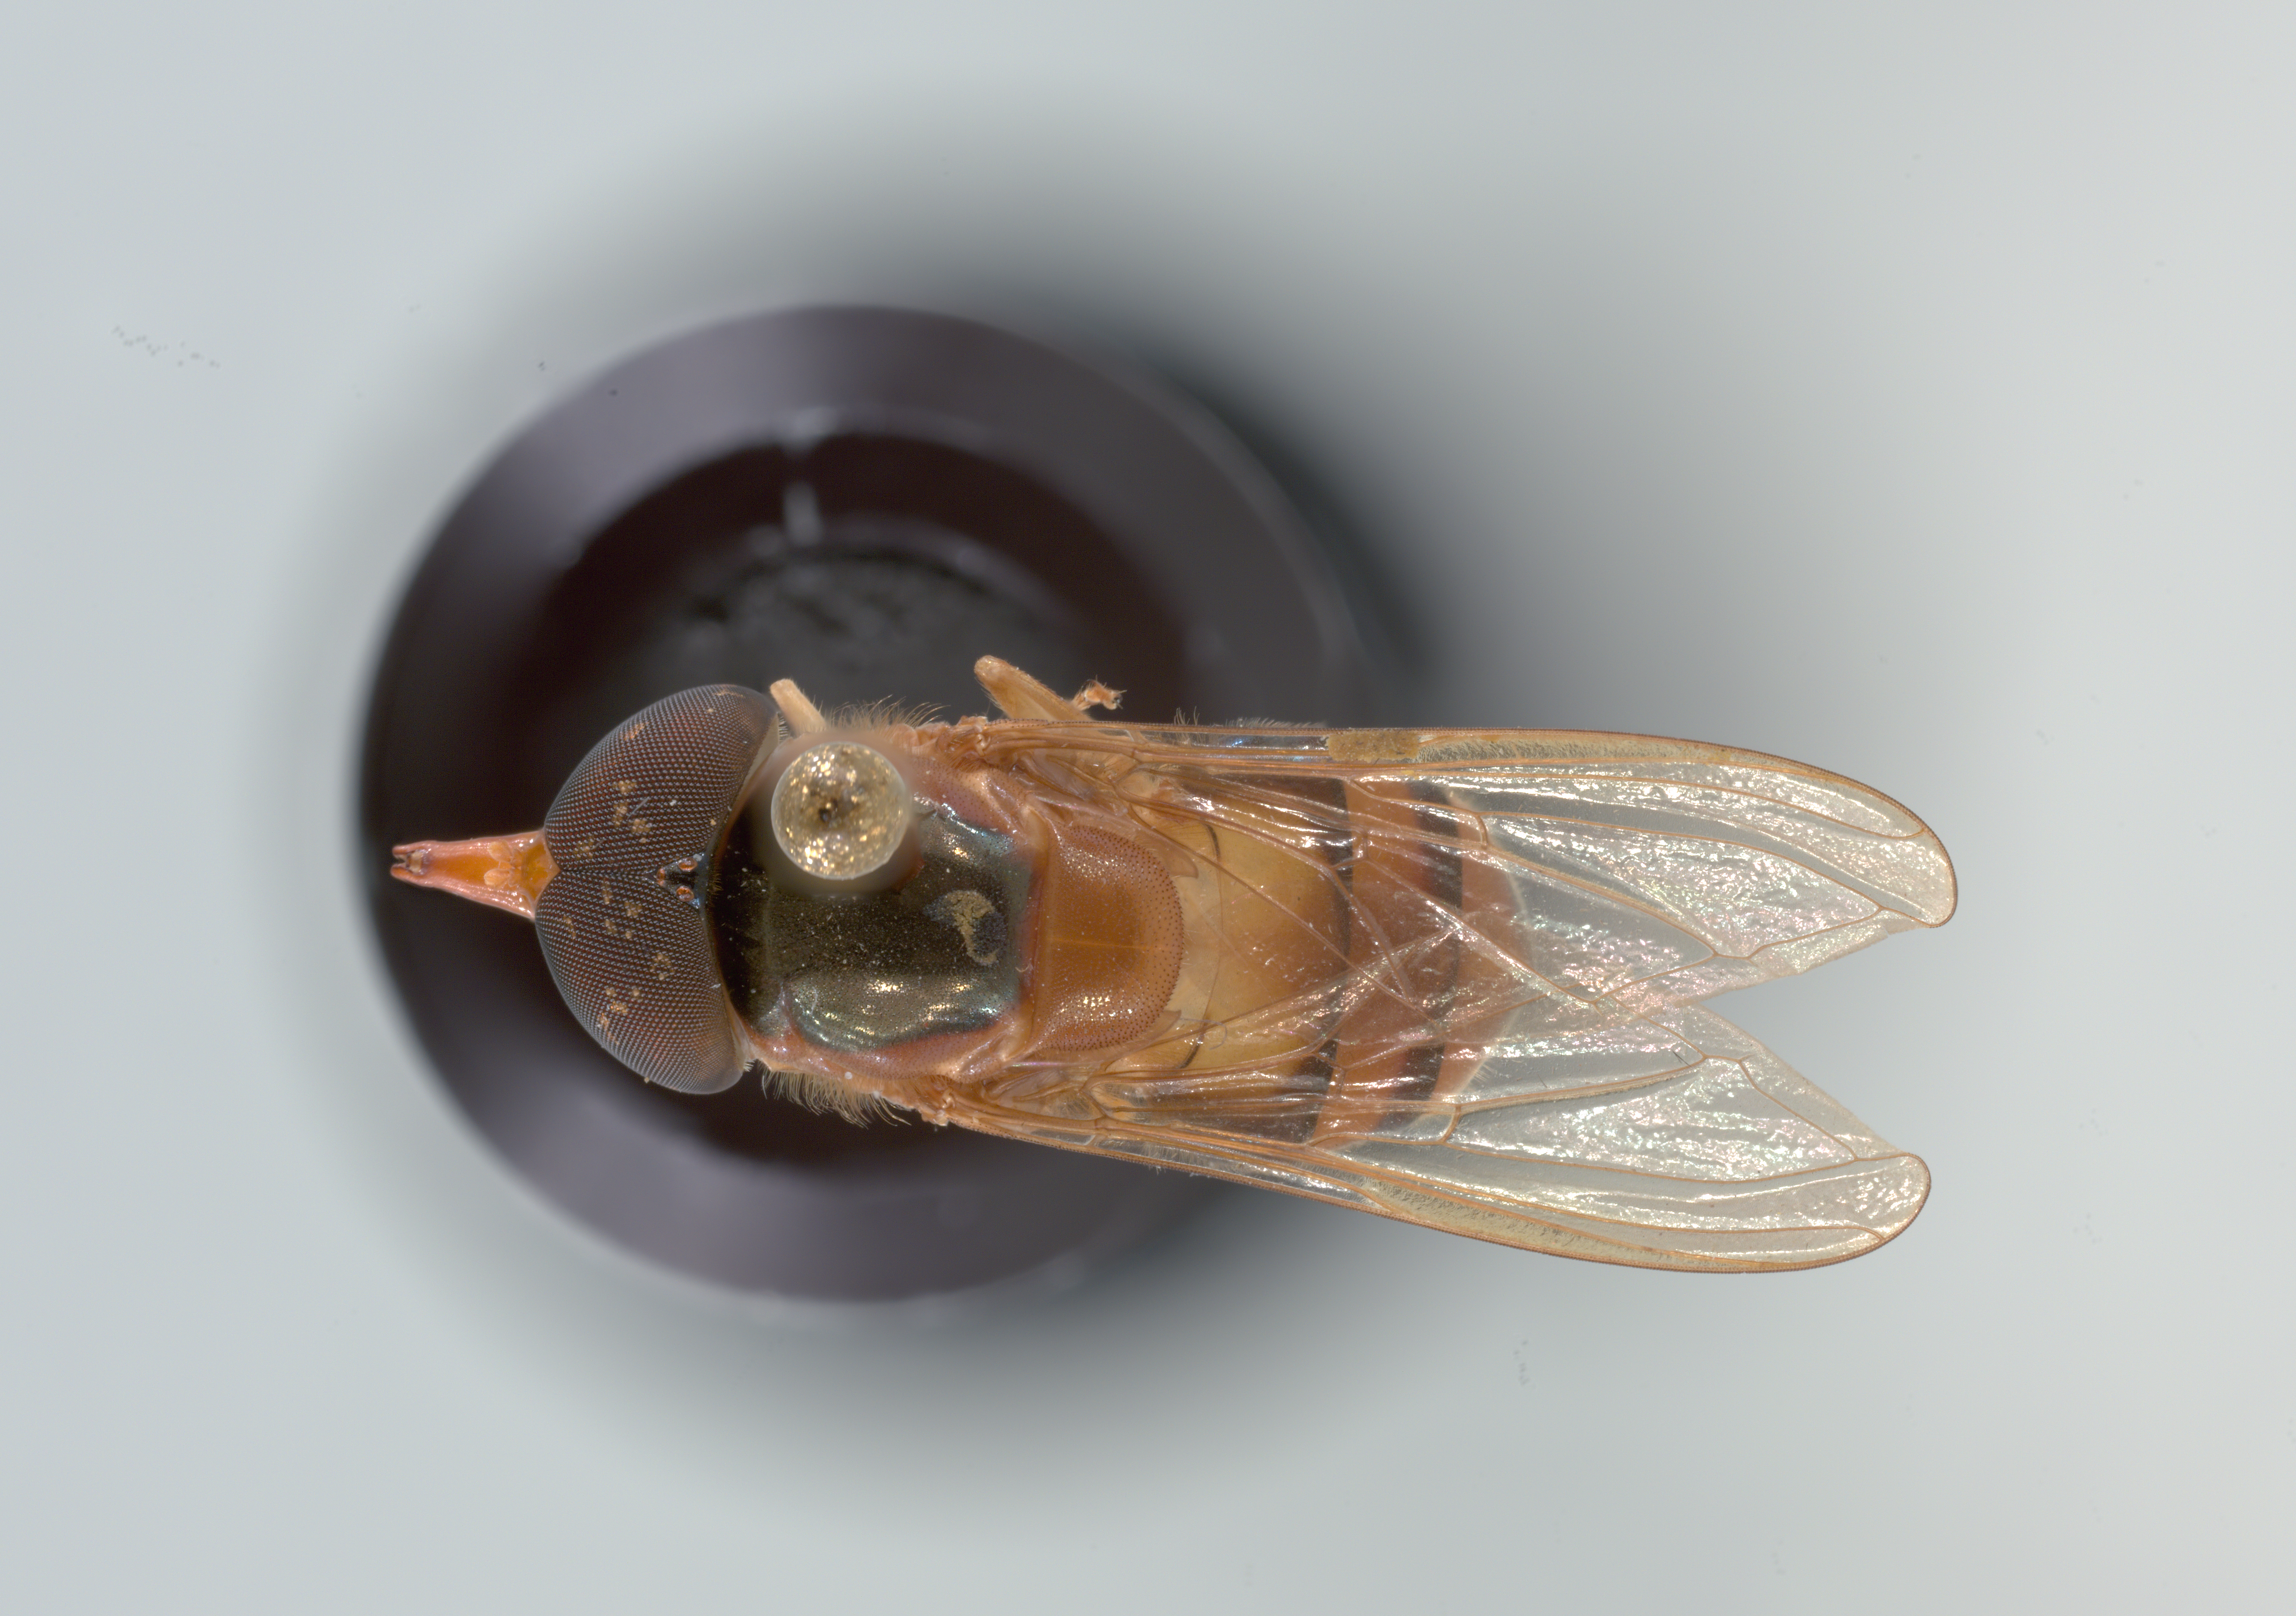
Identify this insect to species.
Rhingia pellucens
